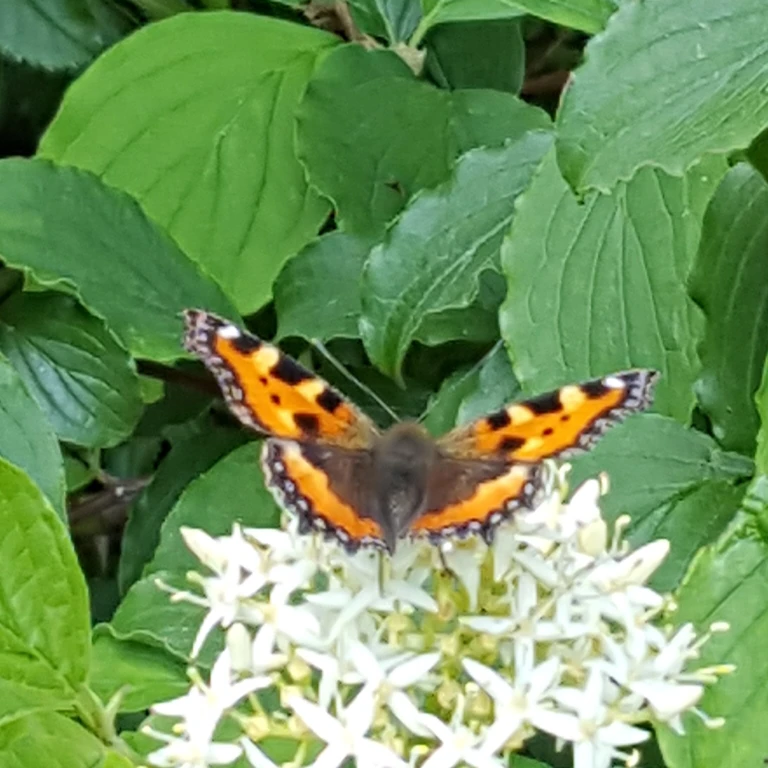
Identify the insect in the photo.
Aglais urticae
